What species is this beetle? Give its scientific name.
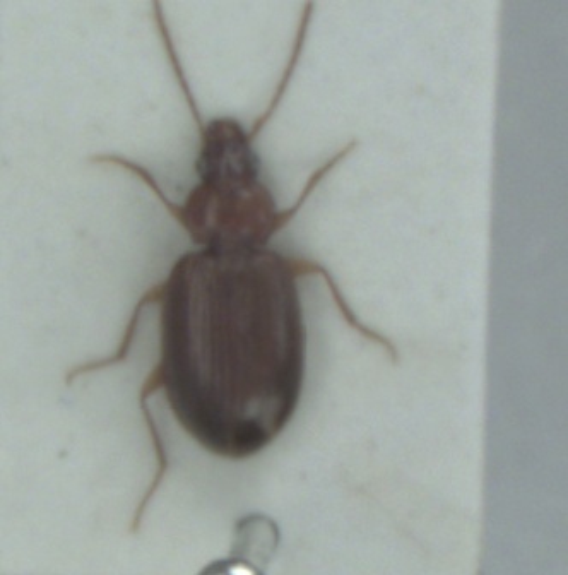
Ocys harpaloides
